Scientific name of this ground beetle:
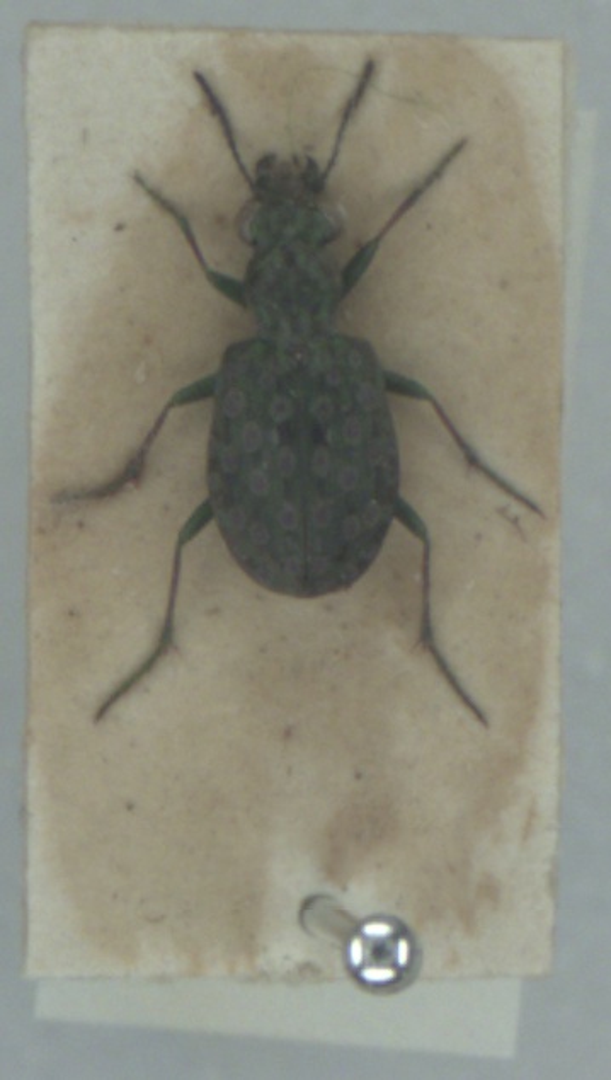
Elaphrus riparius
